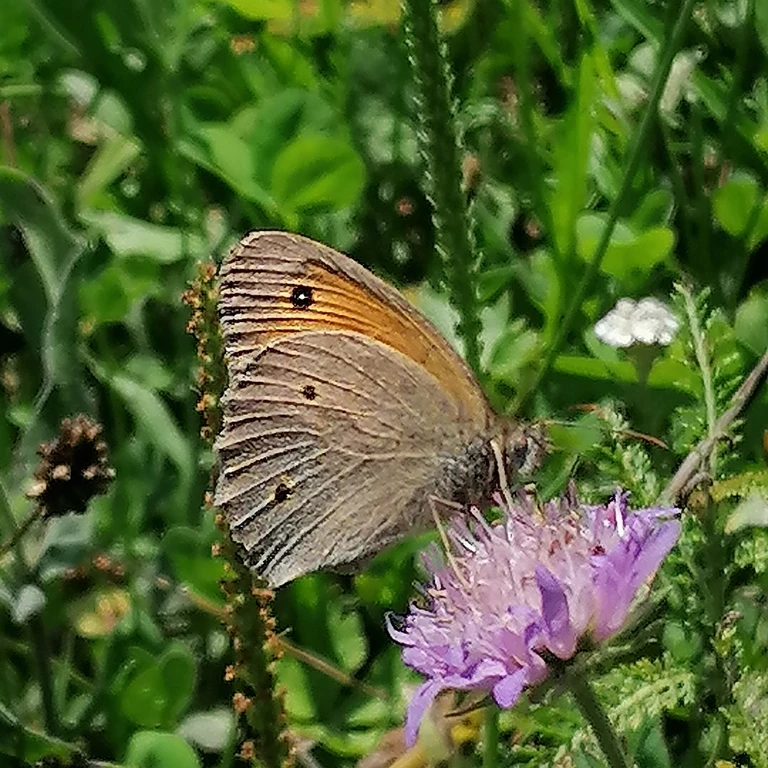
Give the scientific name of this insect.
Maniola jurtina
